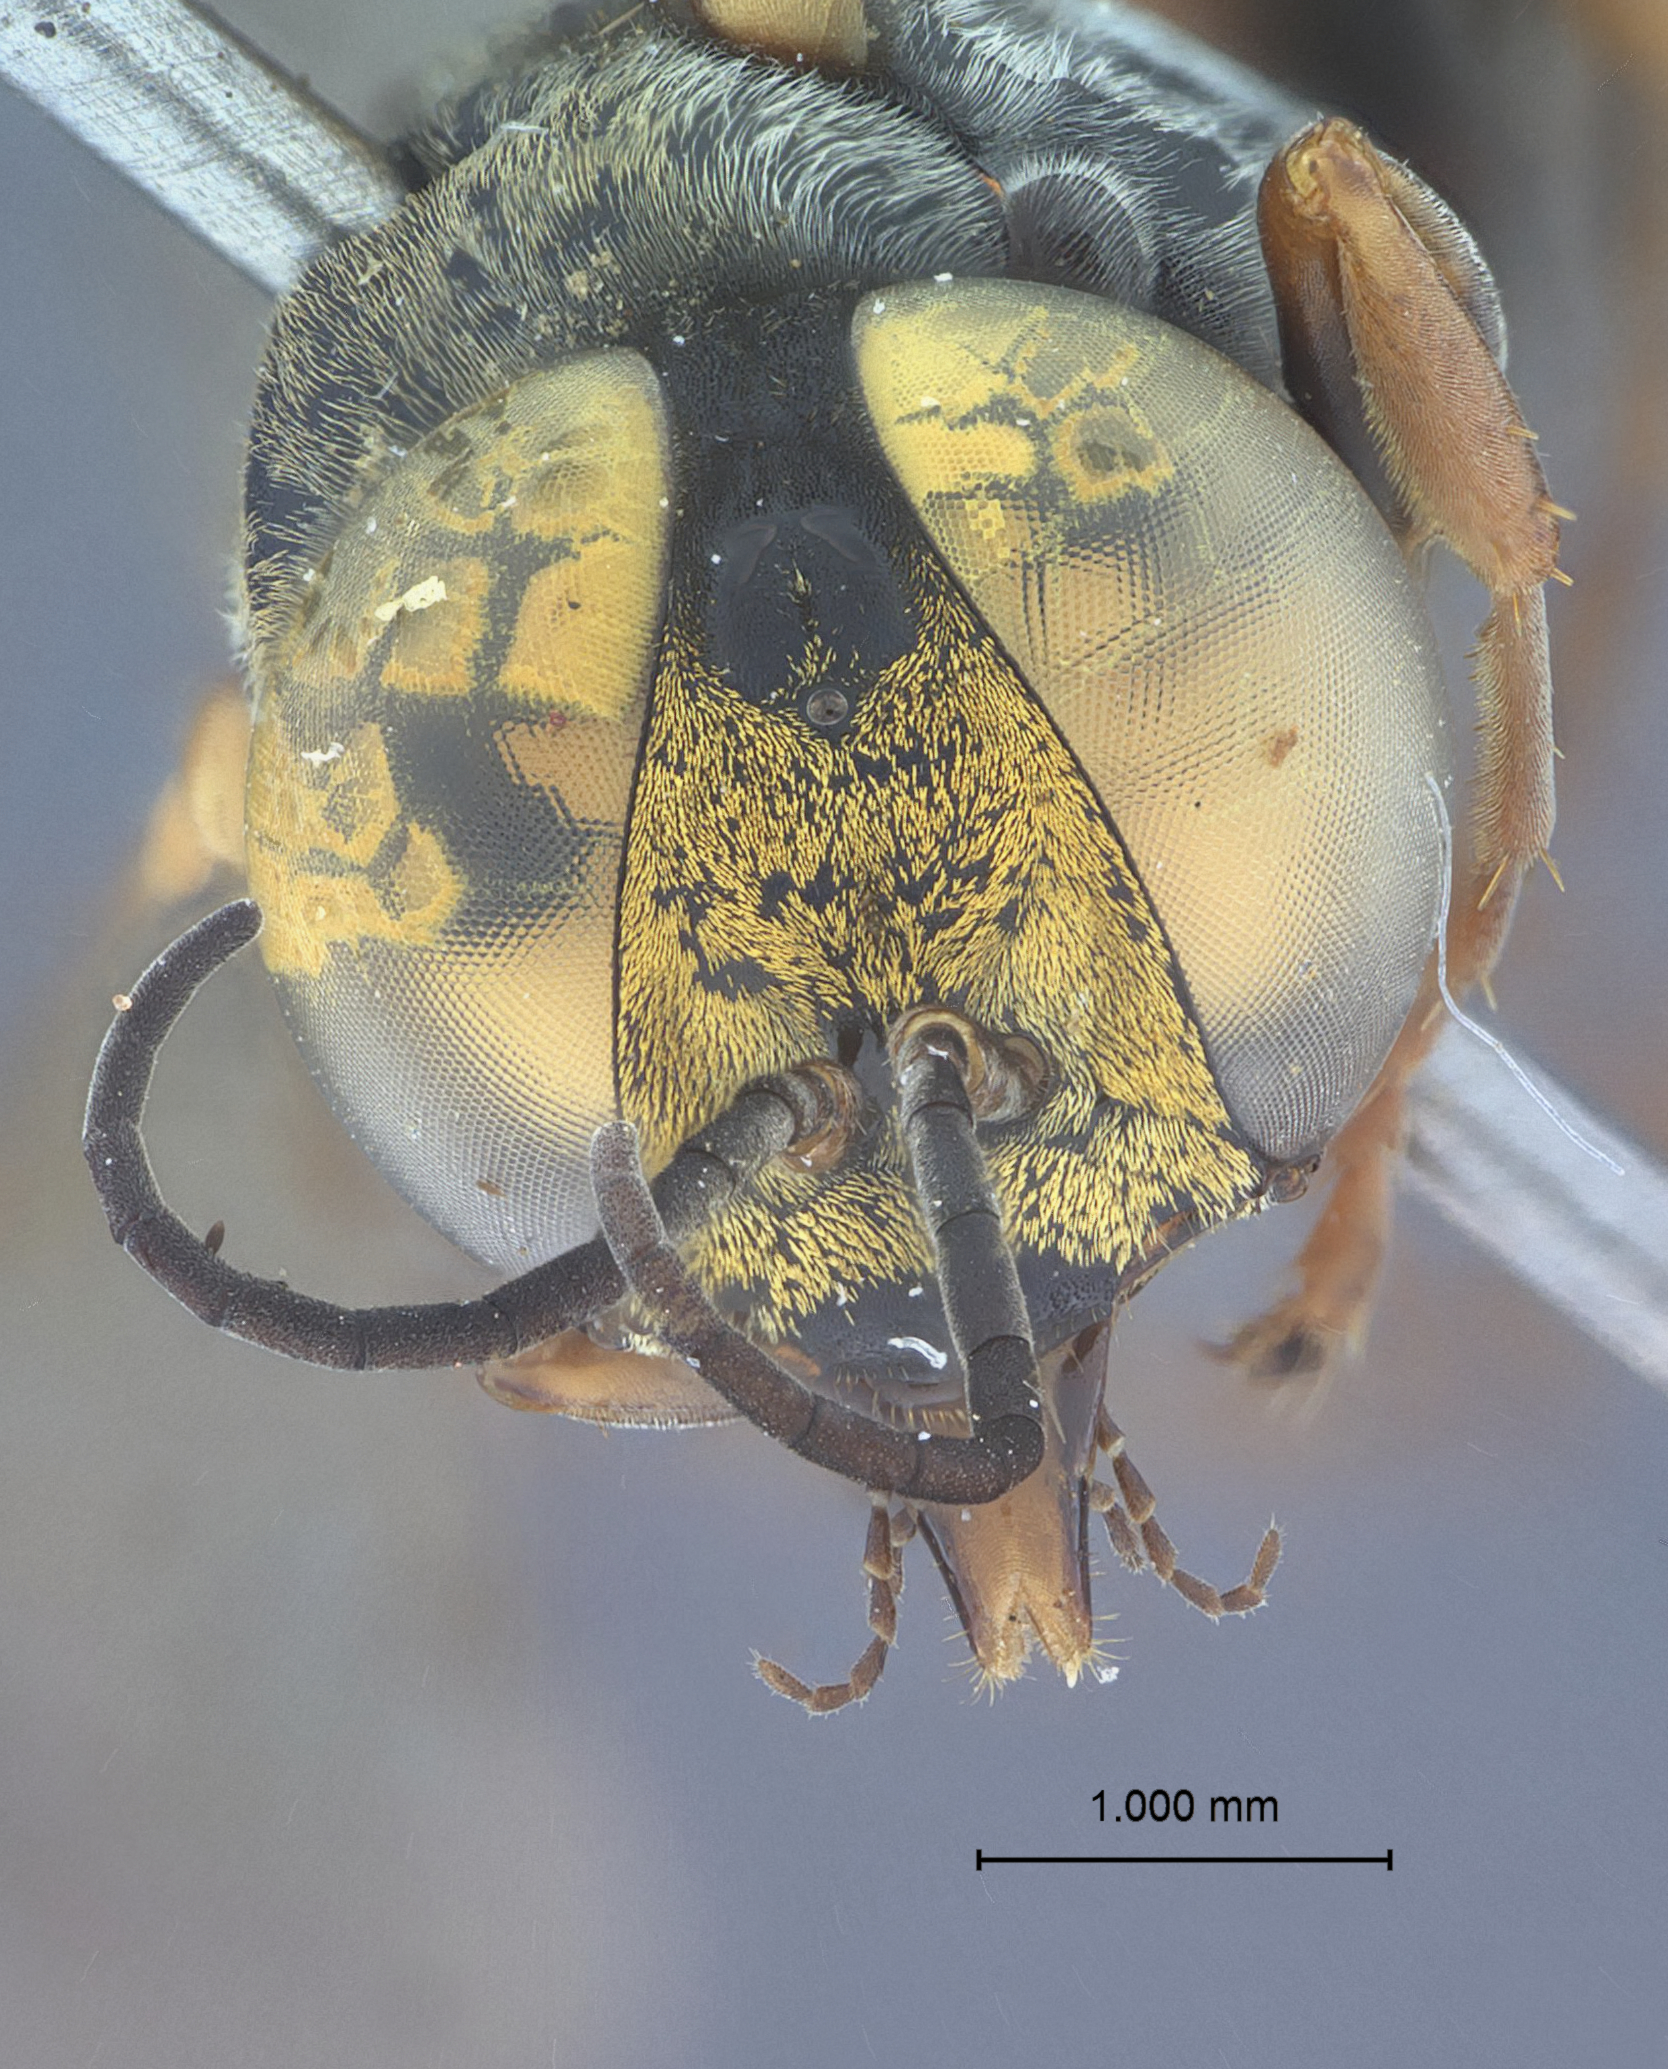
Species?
Tachysphex diadelus
